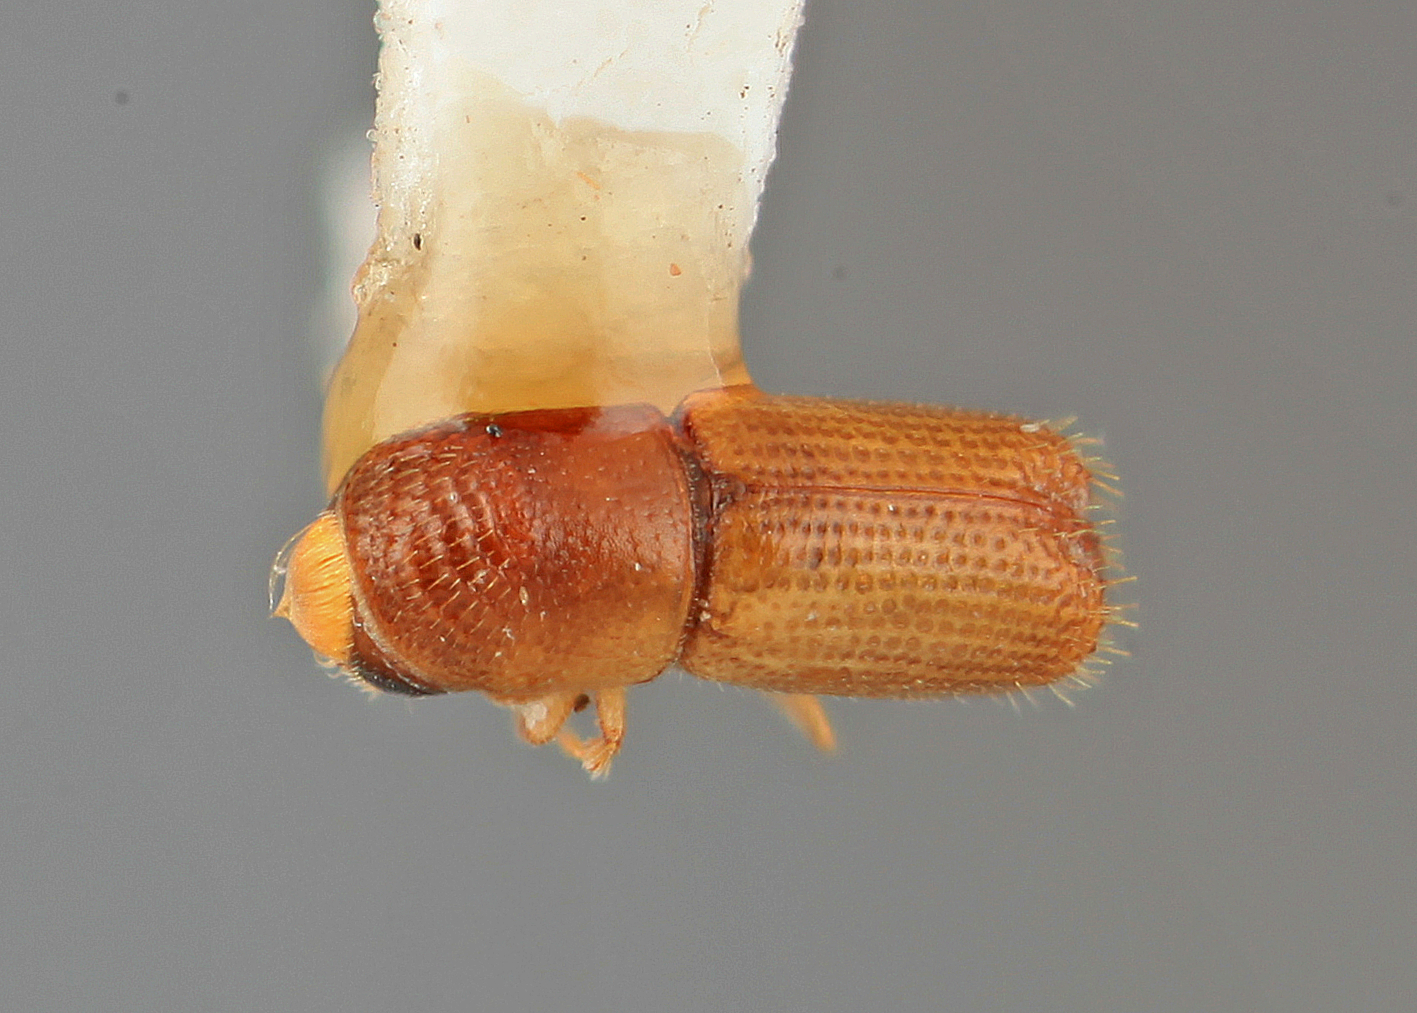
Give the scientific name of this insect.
Pityophthorus hermosus
